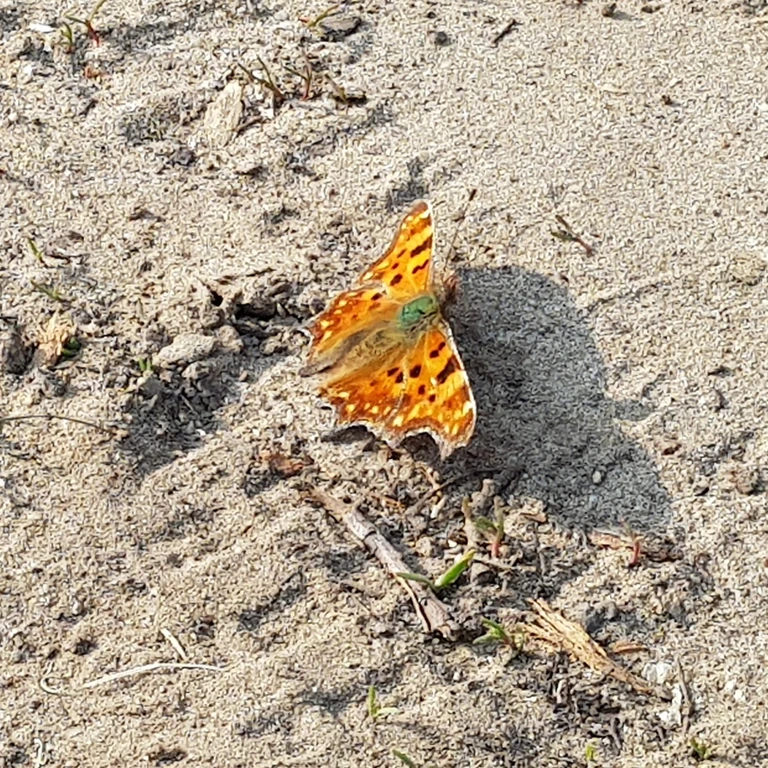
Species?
Polygonia c-album
